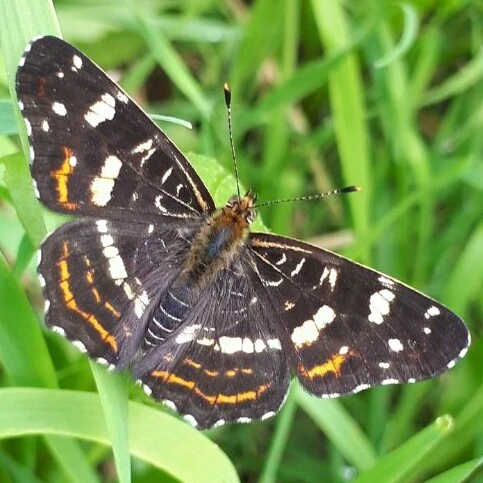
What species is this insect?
Araschnia levana
